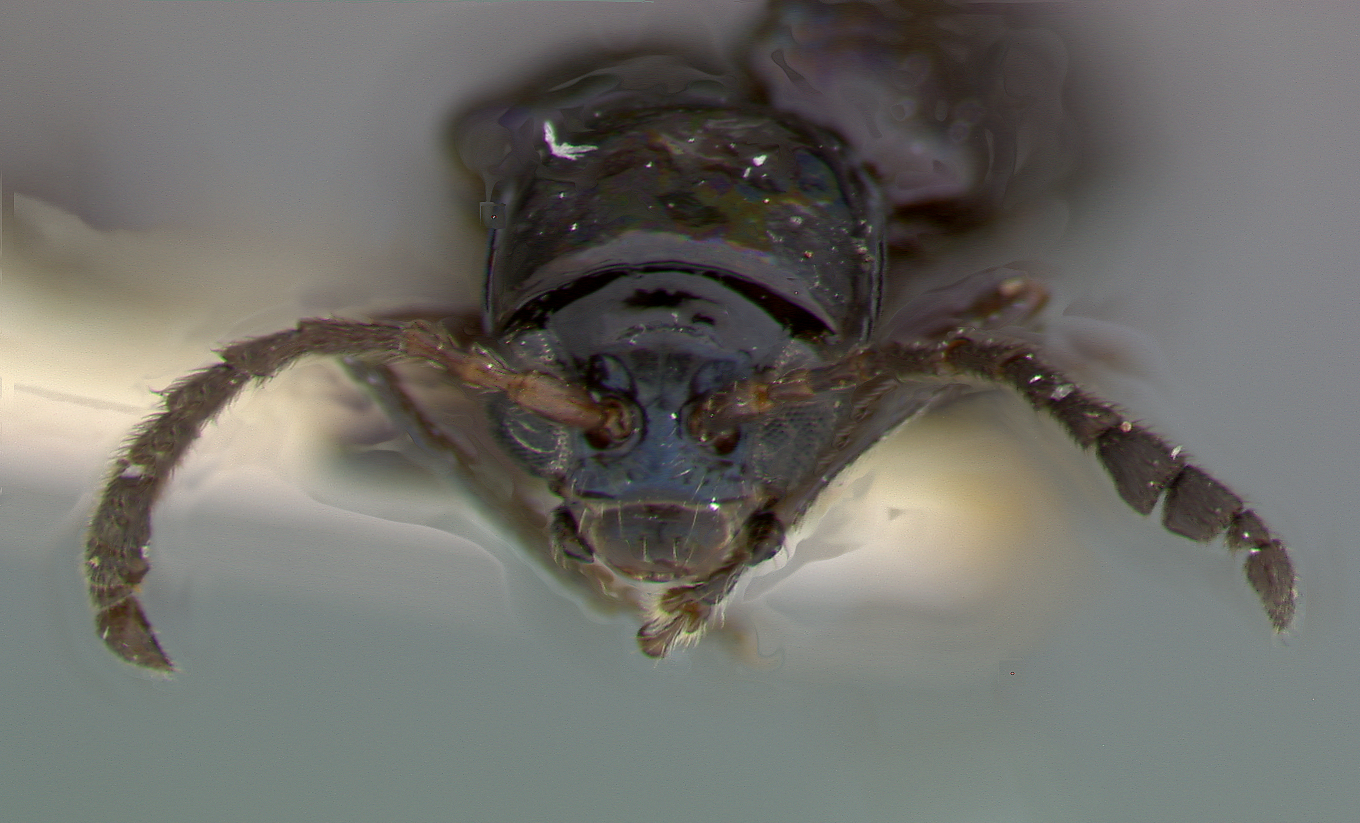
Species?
Ectmesopus tristis
